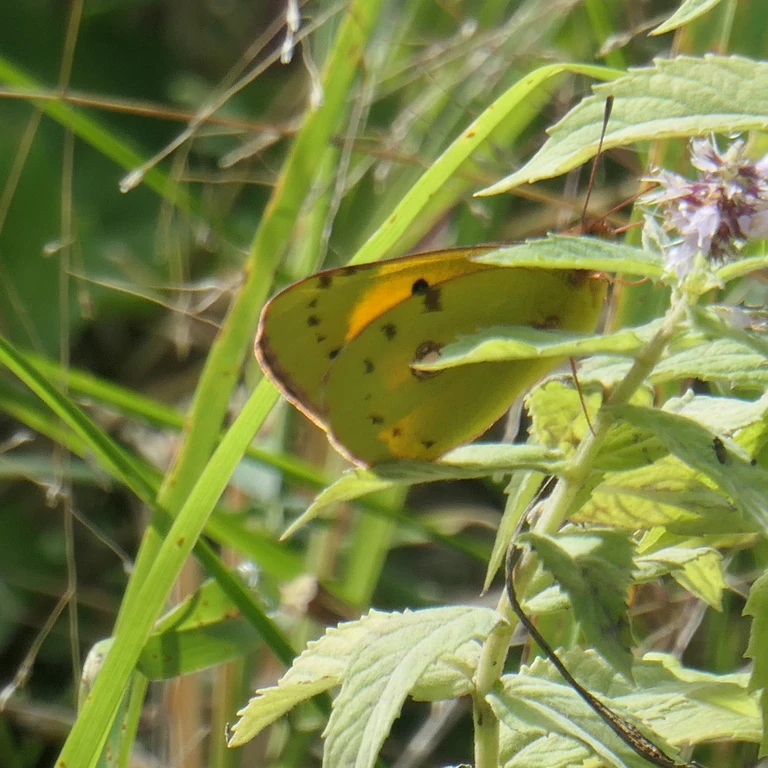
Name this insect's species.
Colias croceus
